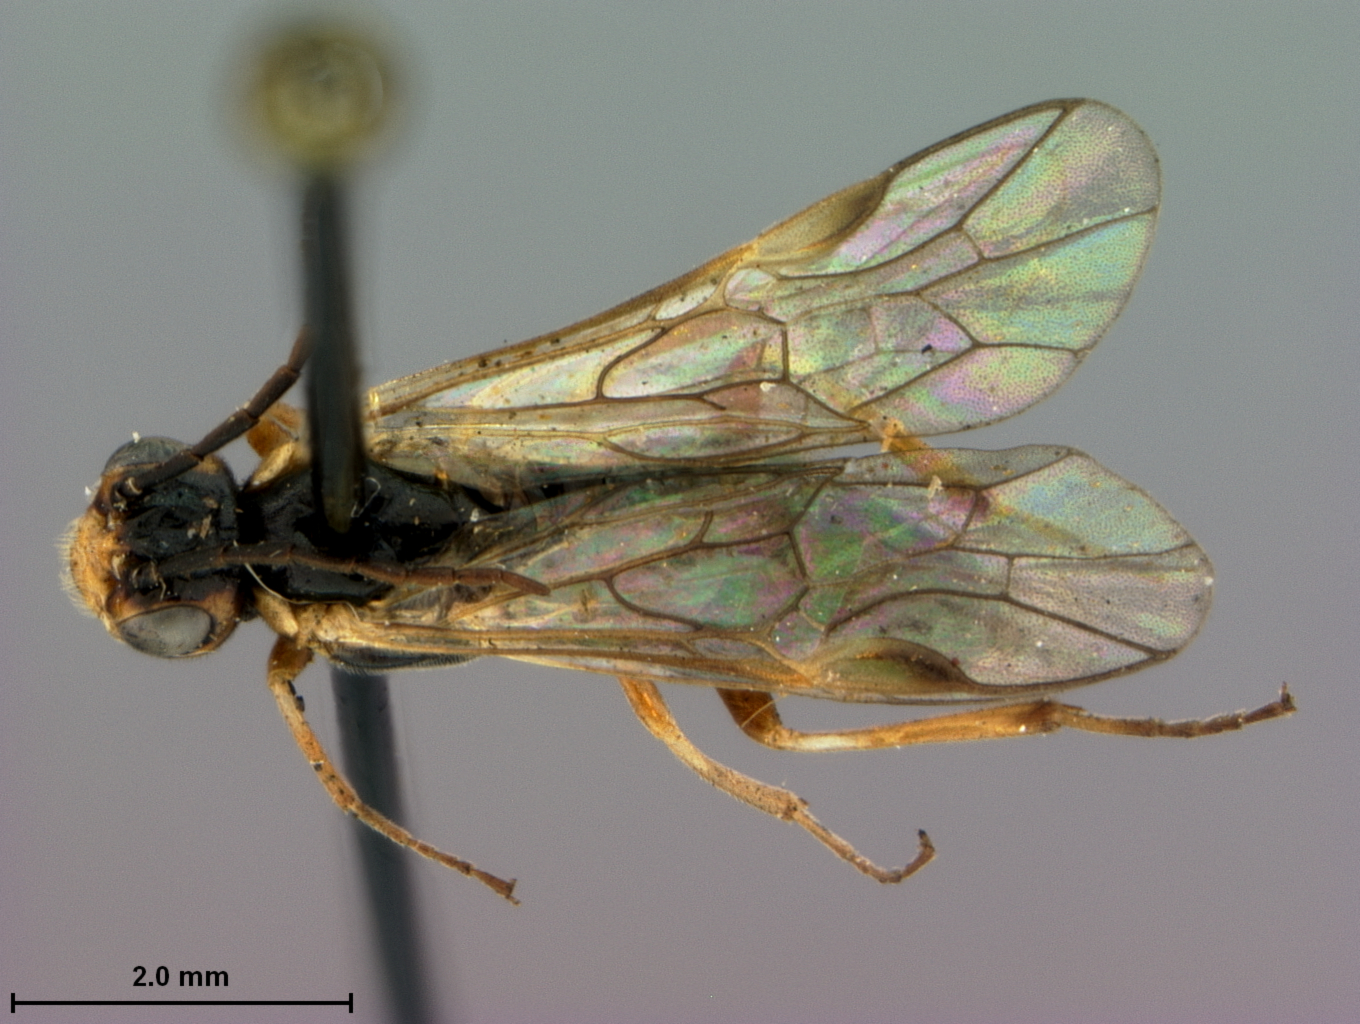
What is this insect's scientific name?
Cryptocampus pallistigmus
